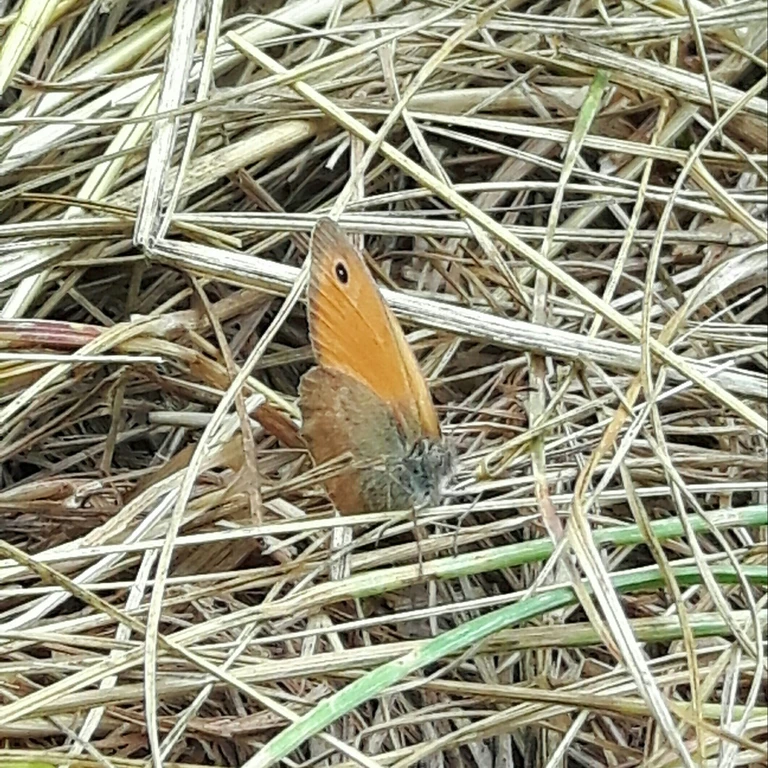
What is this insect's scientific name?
Coenonympha pamphilus
